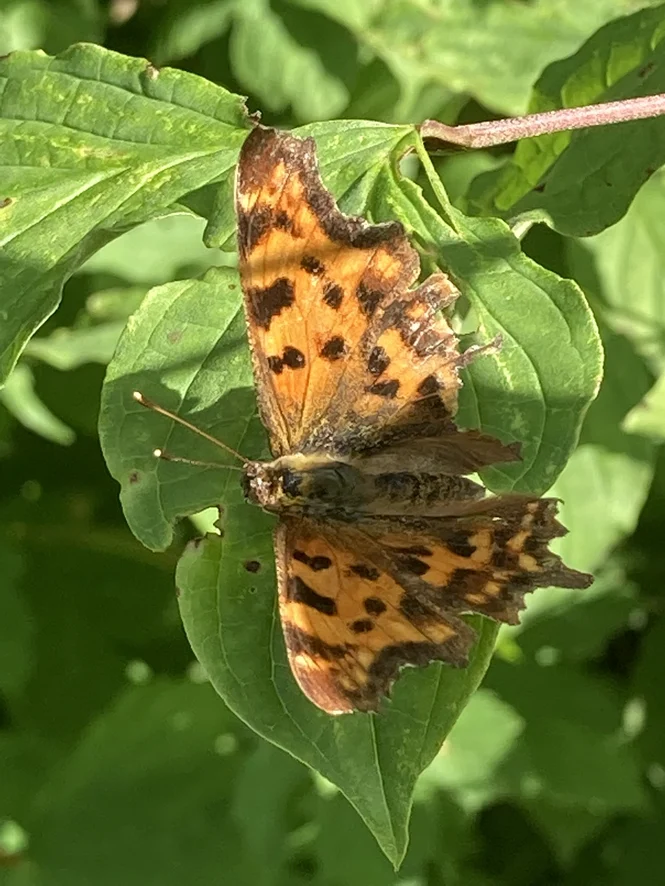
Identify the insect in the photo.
Polygonia c-album
